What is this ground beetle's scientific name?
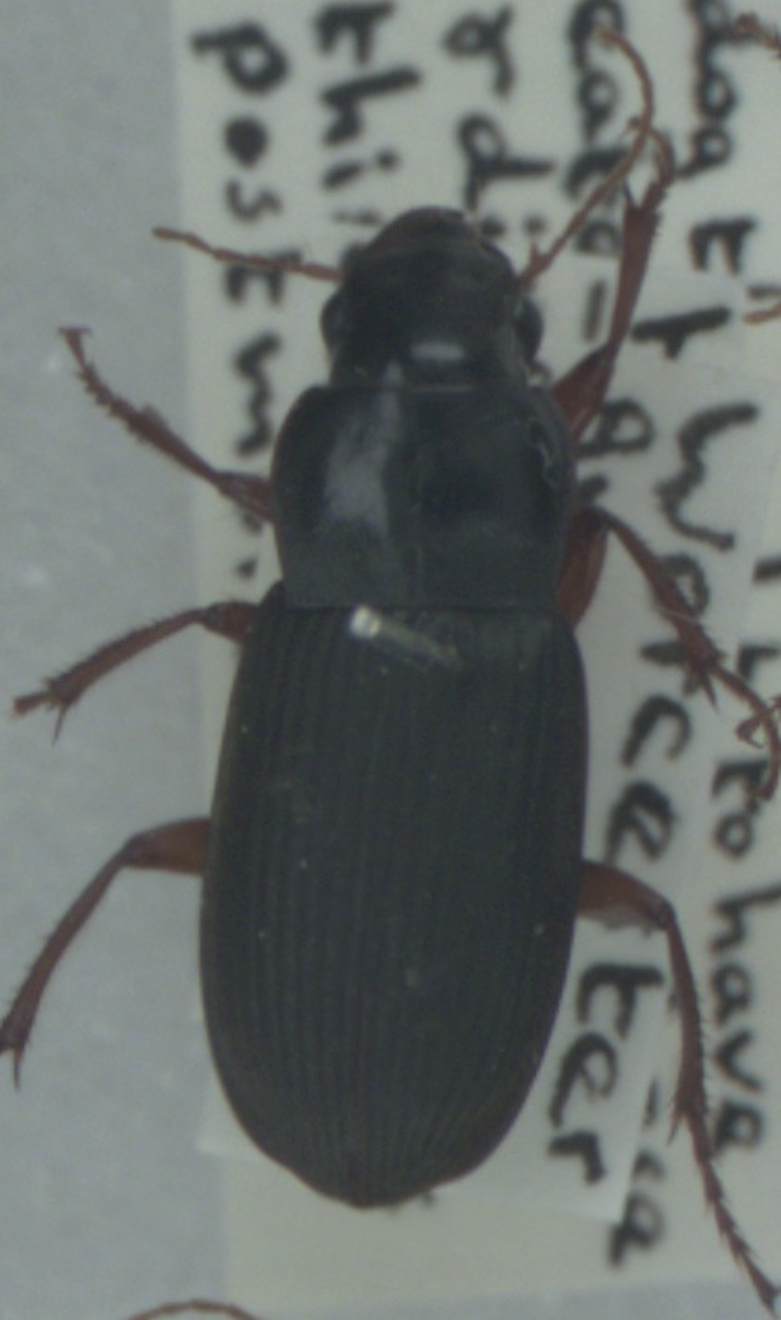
Harpalus rufipes
